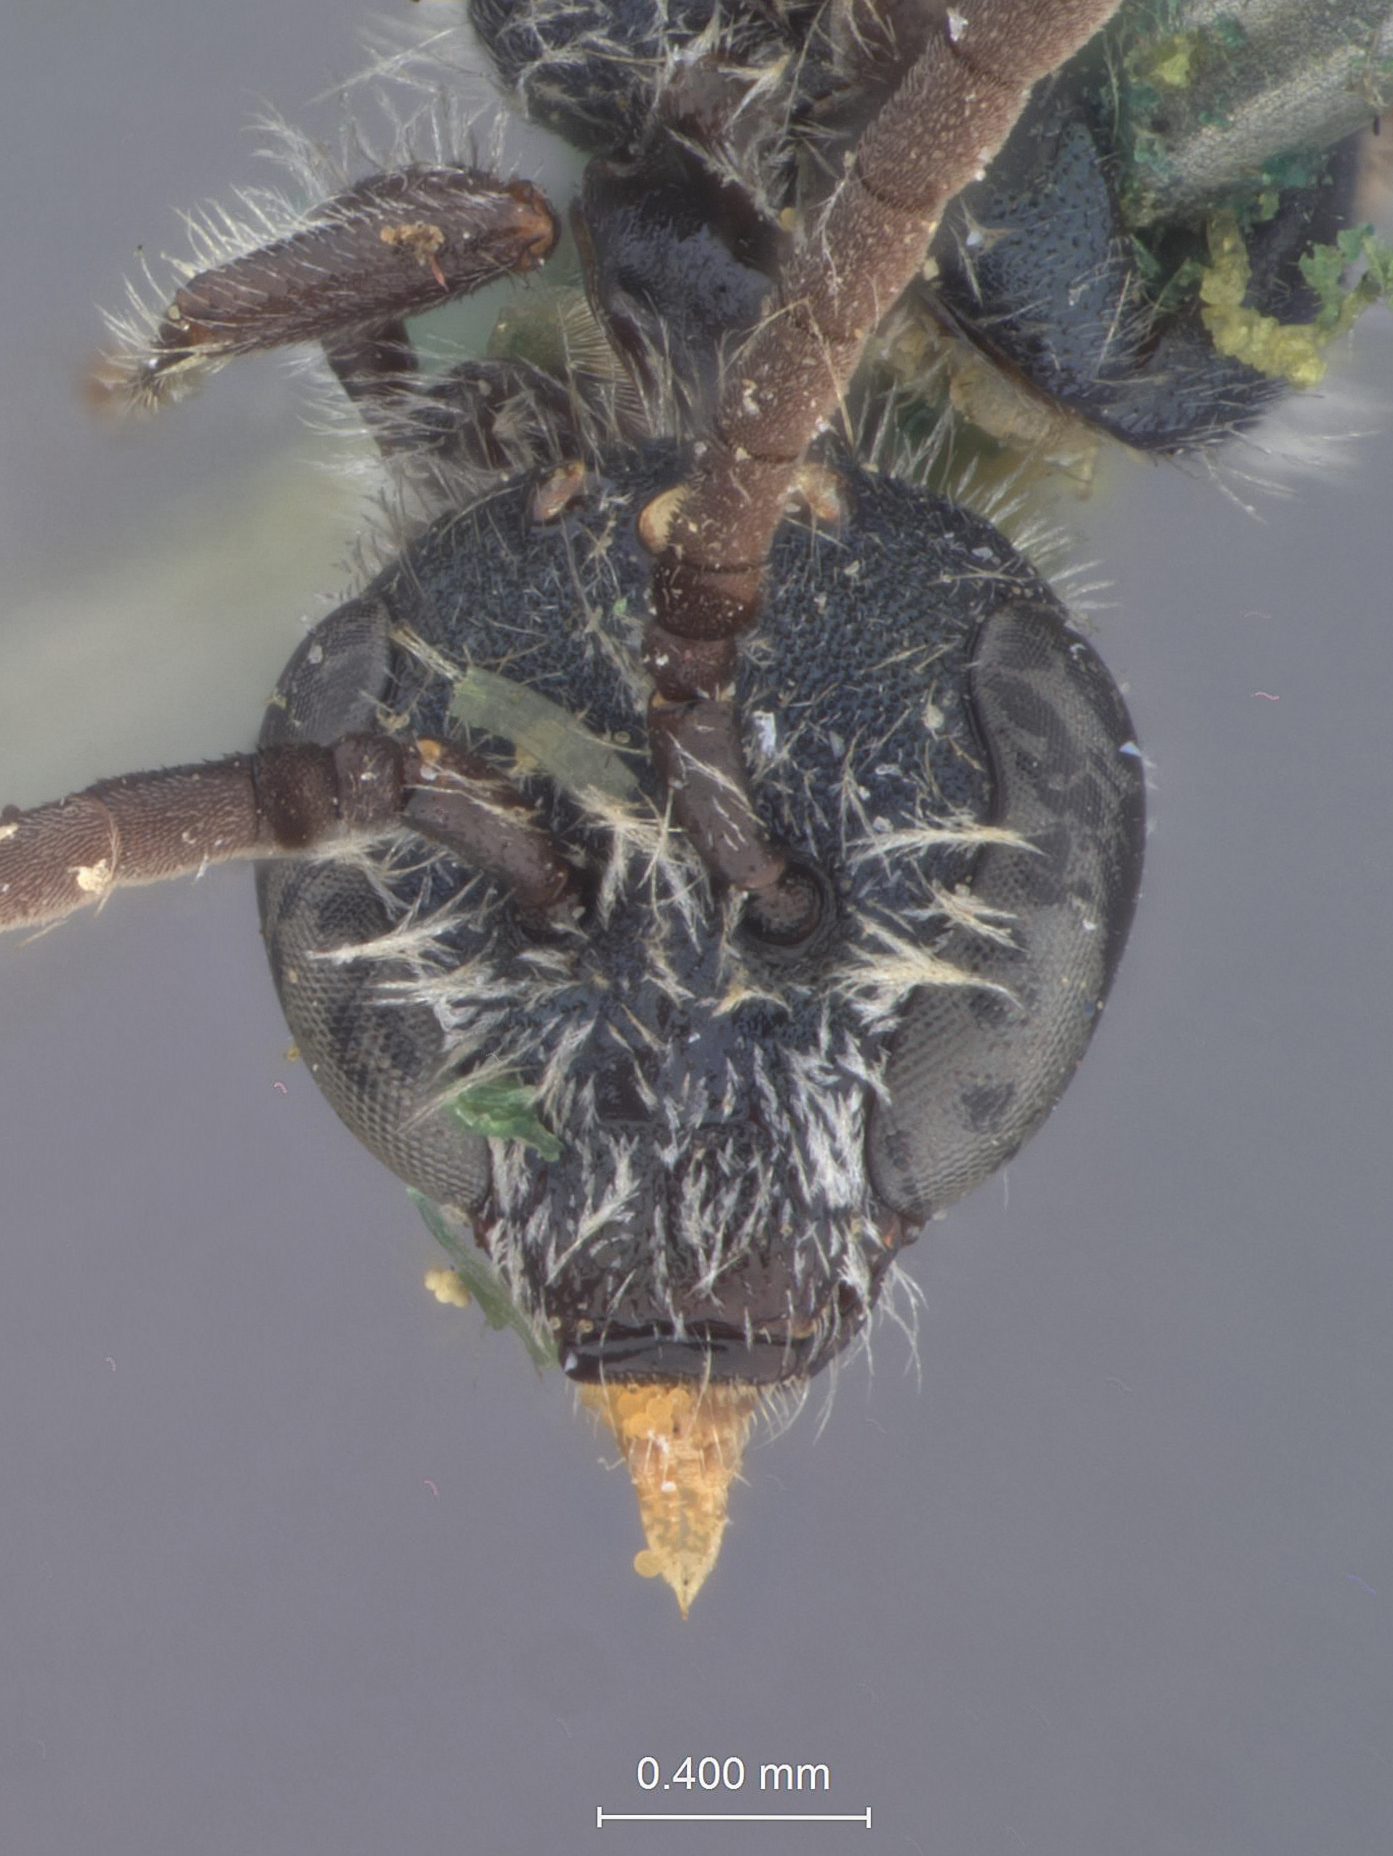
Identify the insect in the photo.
Halictus insulsus
